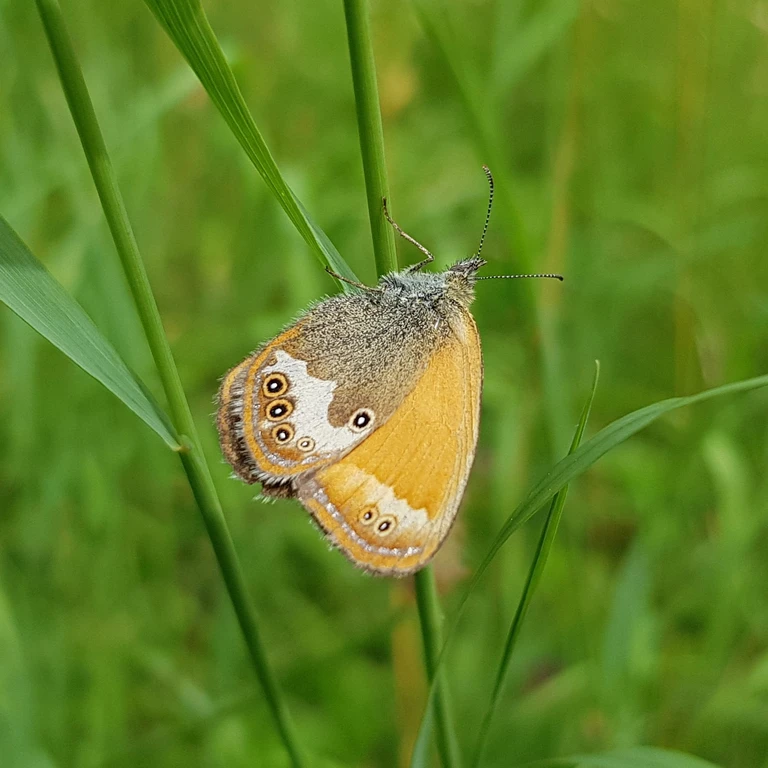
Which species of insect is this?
Coenonympha arcania
